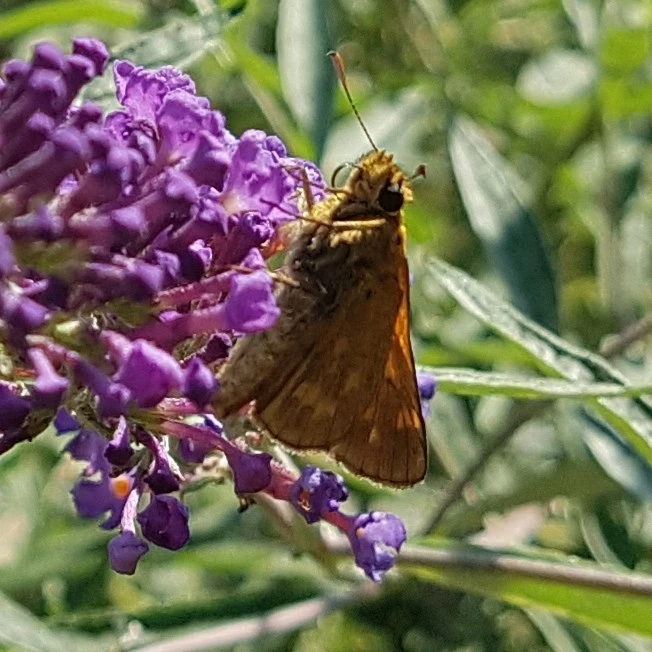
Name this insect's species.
Ochlodes sylvanus (also Ochlodes venata)
